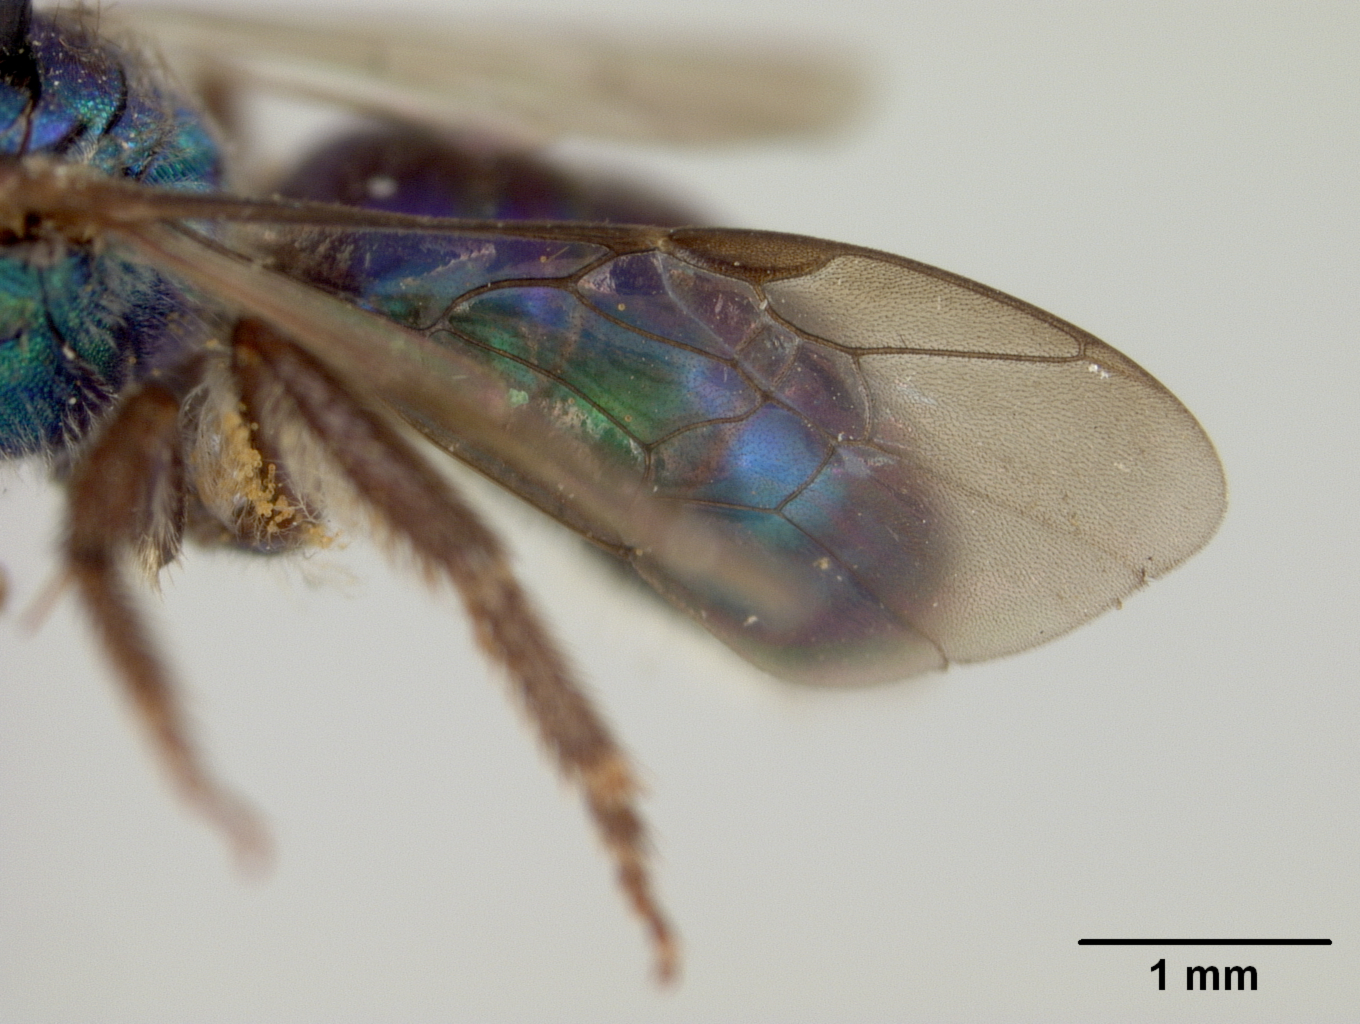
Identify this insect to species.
Augochlora cyaneoviridis
